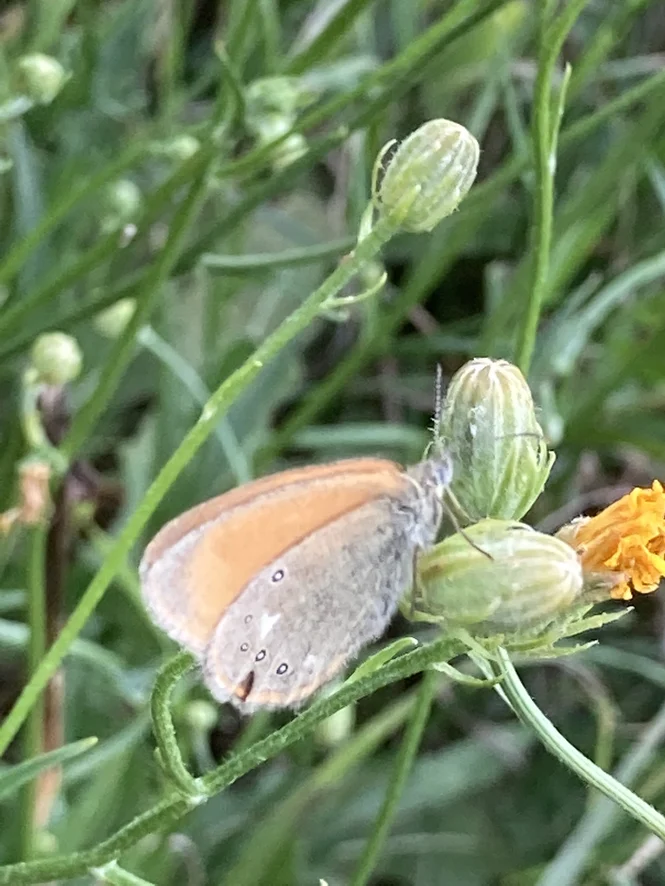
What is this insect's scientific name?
Coenonympha glycerion (also Coenonympha iphis)
